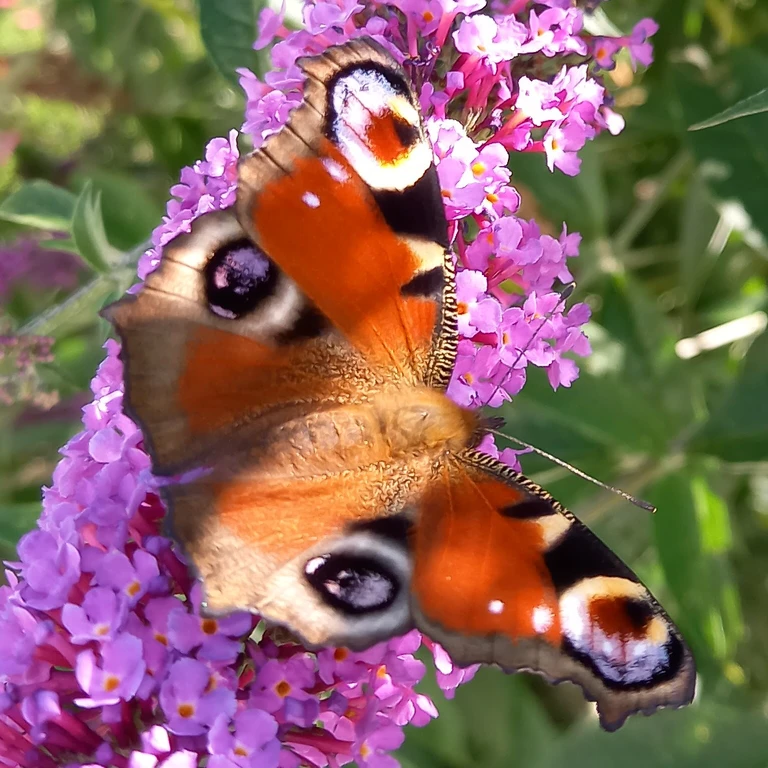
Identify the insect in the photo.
Aglais io
